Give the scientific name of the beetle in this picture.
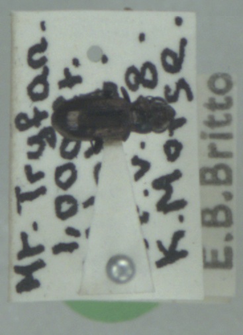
Notiophilus aquaticus
